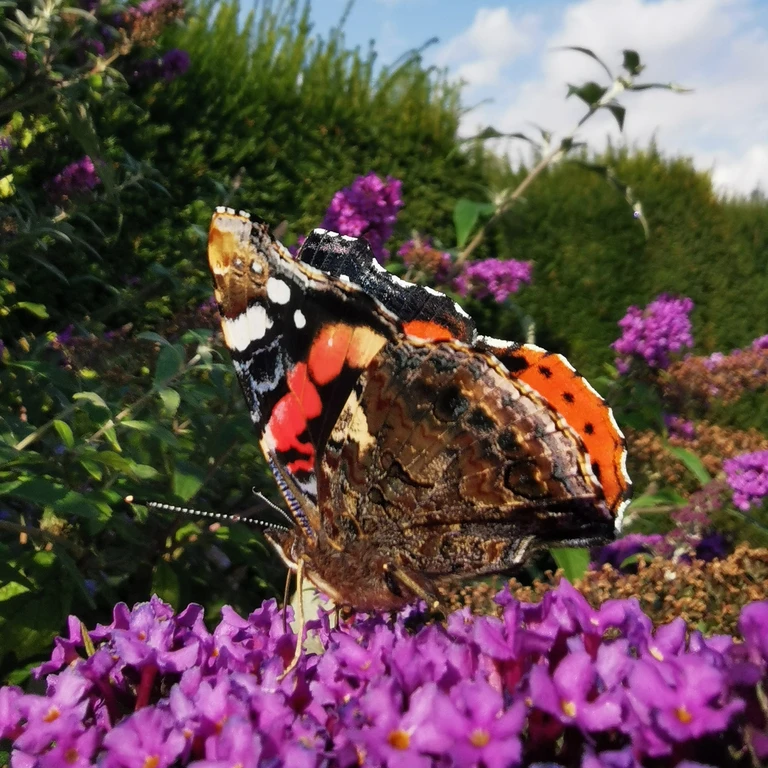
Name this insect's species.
Vanessa atalanta
